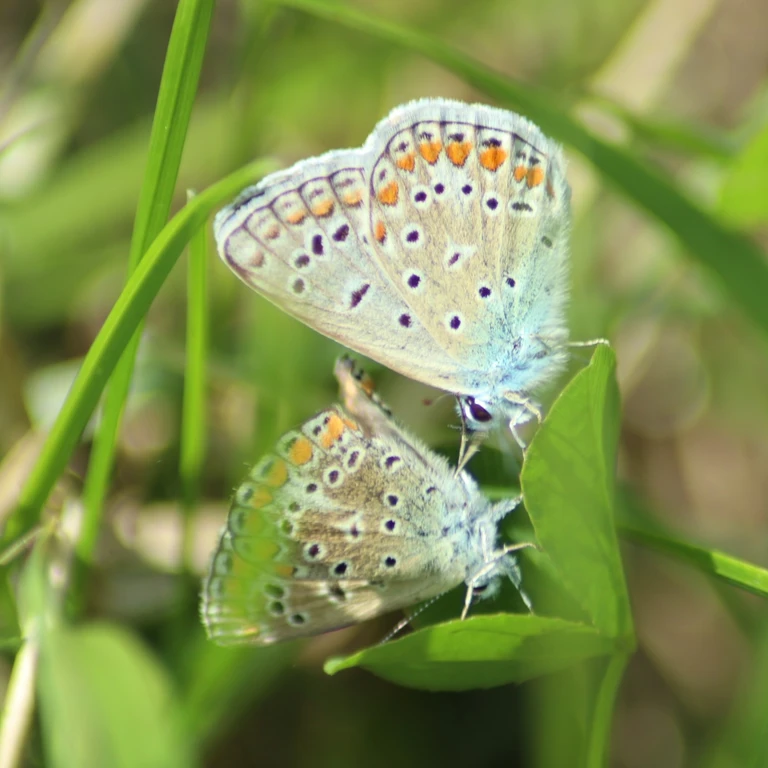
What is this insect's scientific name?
Polyommatus icarus
